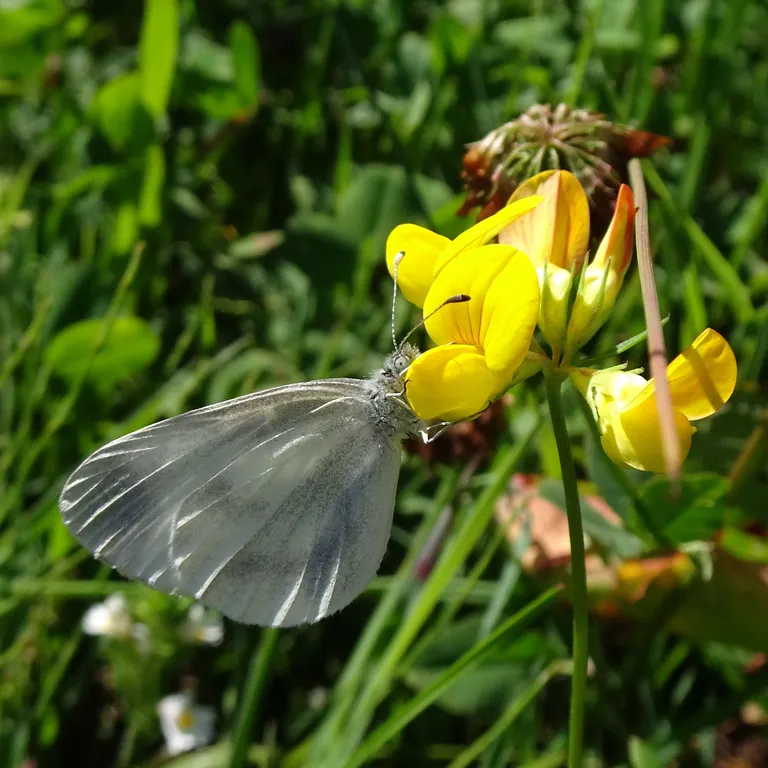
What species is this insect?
Leptidea sinapis/juvernica
